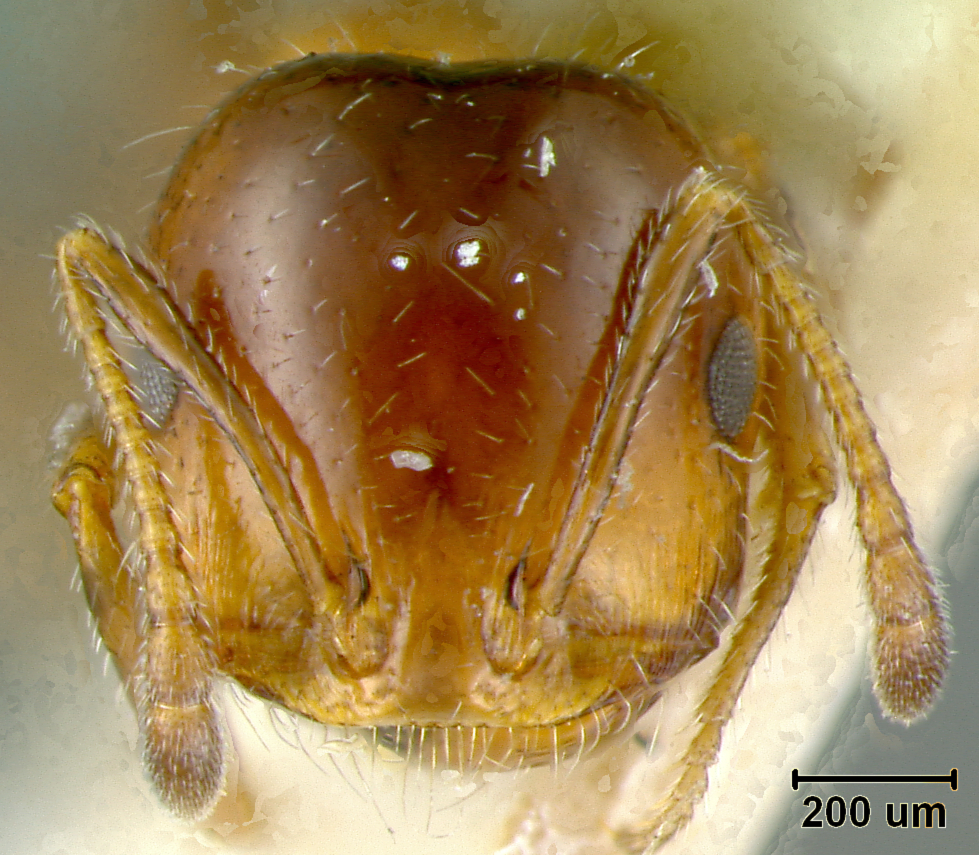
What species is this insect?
Monomorium subapterum
